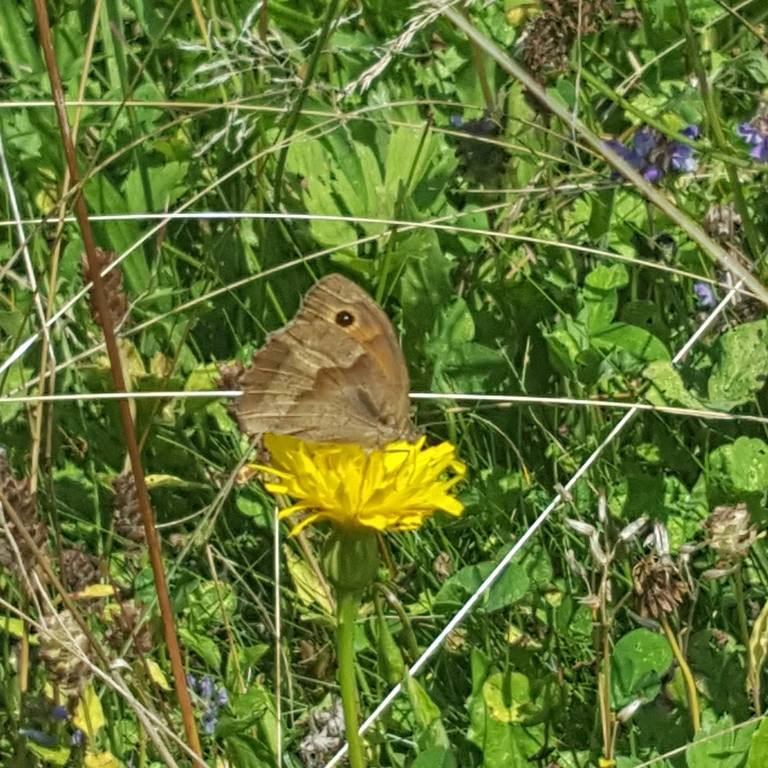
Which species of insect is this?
Maniola jurtina
